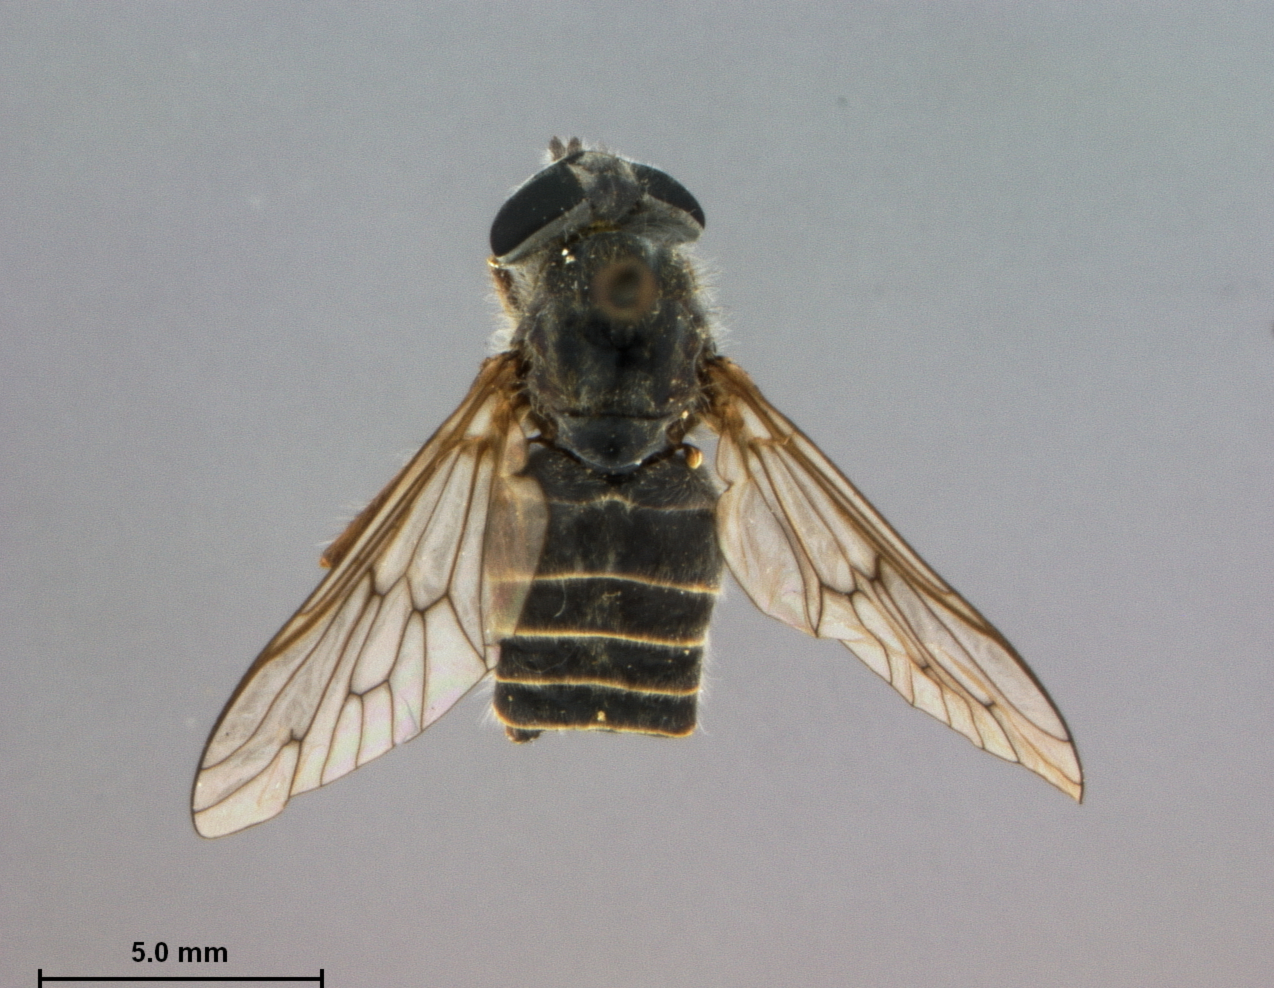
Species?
Dasybasis poroma
